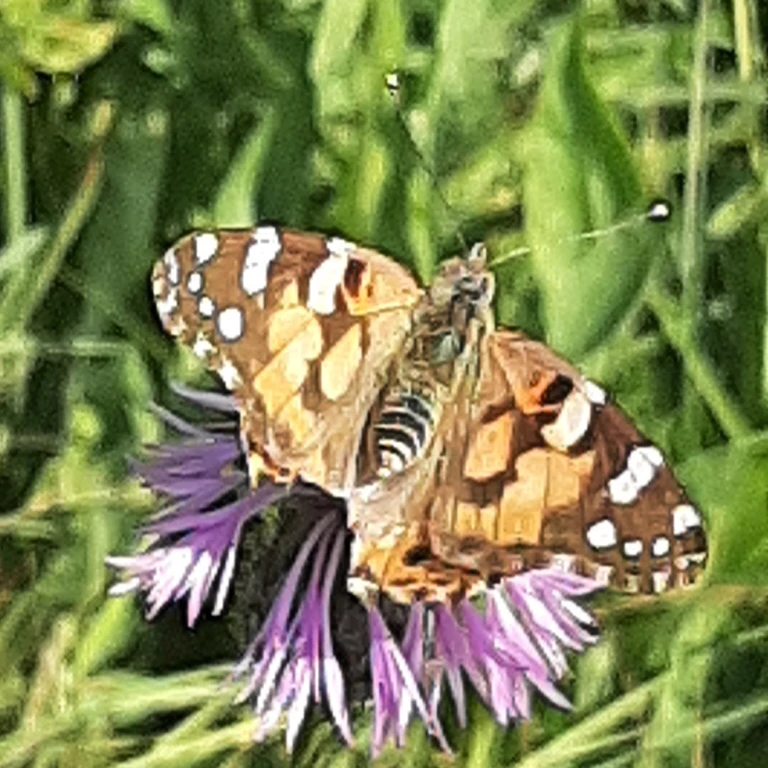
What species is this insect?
Vanessa cardui
